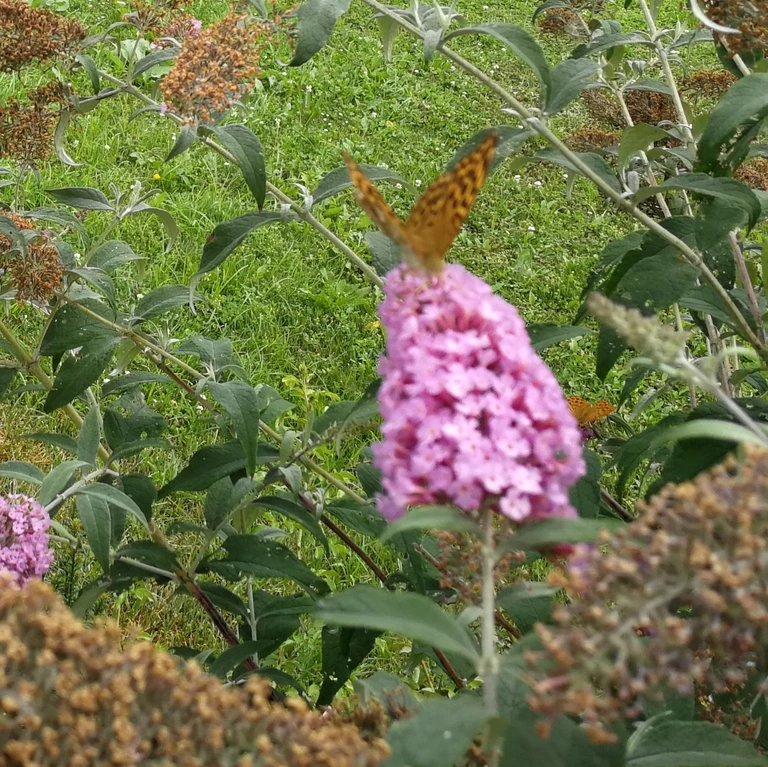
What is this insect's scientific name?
Argynnis paphia
